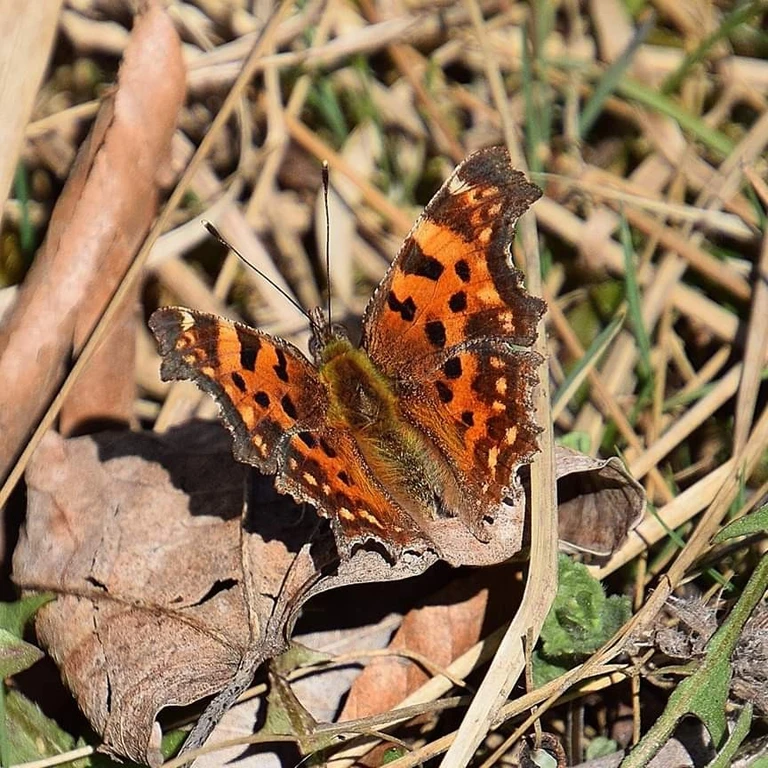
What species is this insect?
Polygonia c-album
